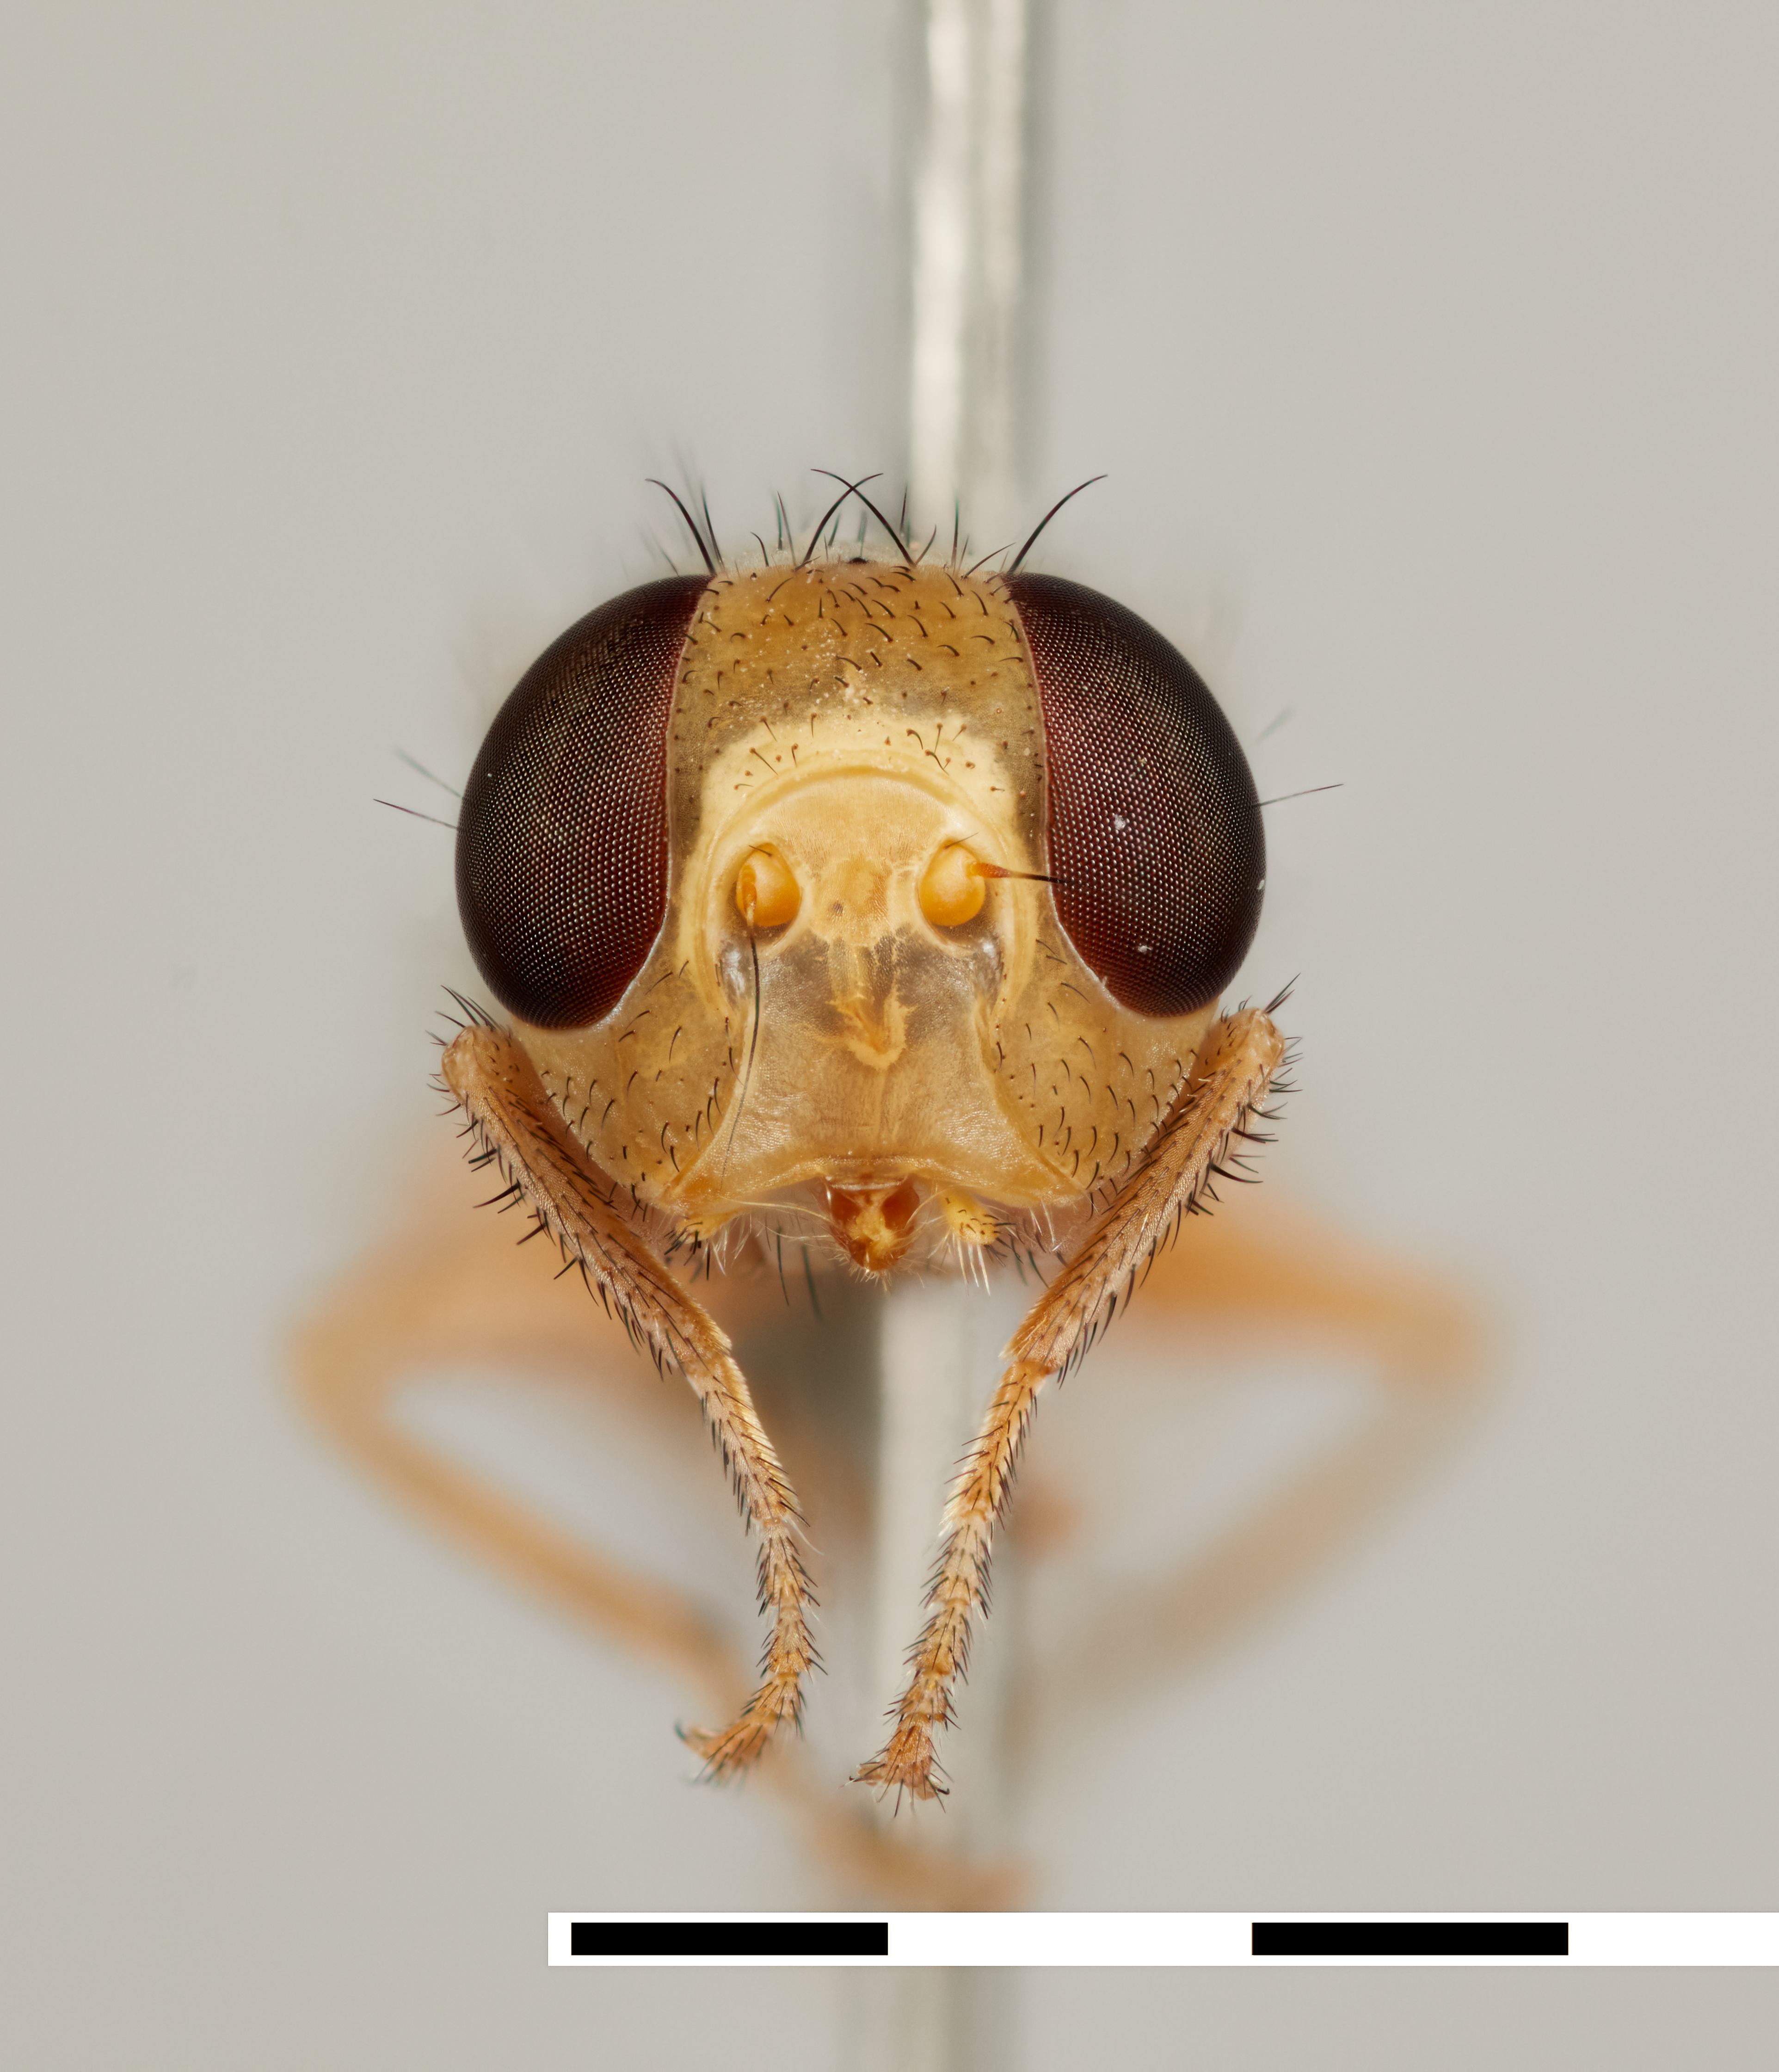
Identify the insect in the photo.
Namibotites argentata
